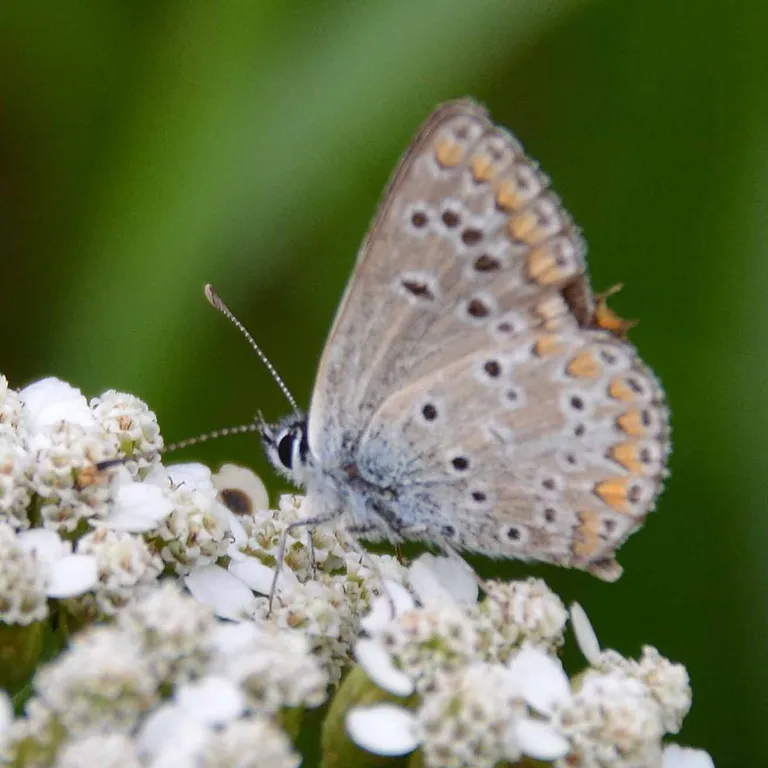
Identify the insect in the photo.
Aricia agestis/artaxerxes
